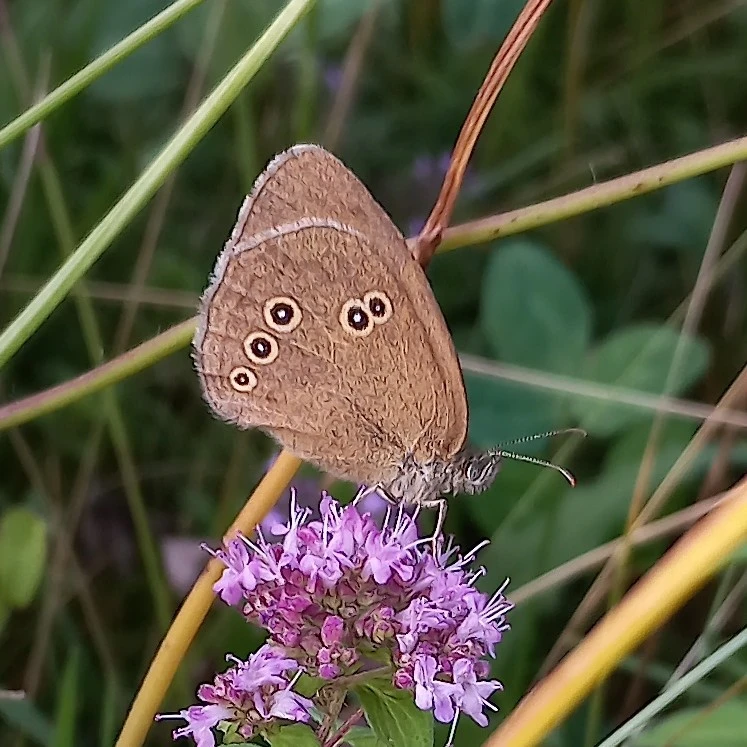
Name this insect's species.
Aphantopus hyperantus
